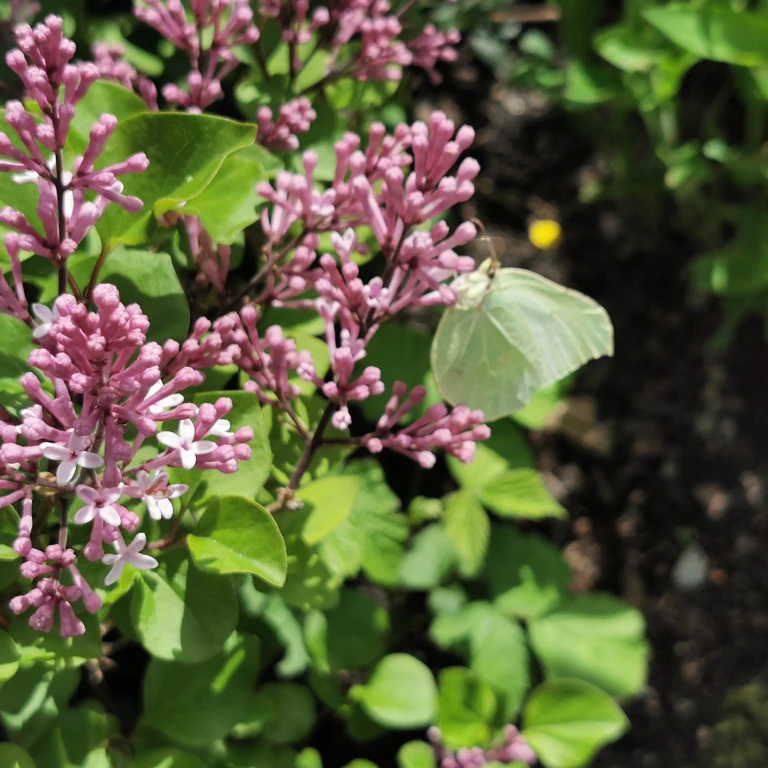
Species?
Gonepteryx rhamni
